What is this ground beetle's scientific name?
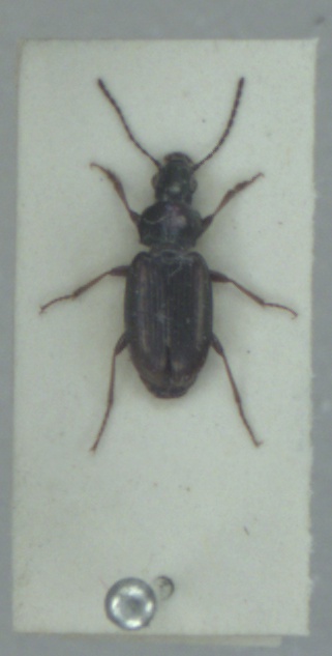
Pogonus chalceus
